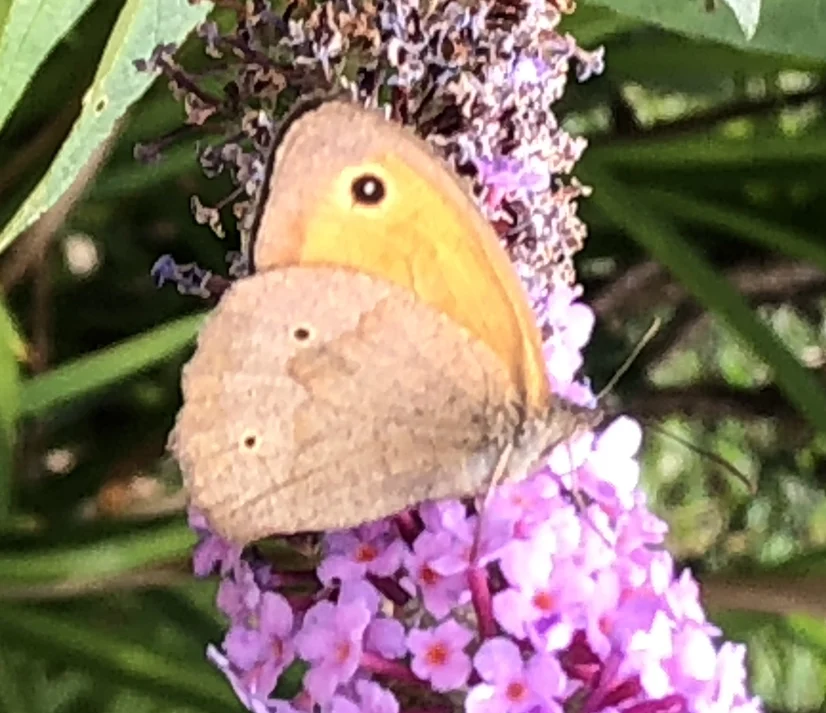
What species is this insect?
Maniola jurtina
